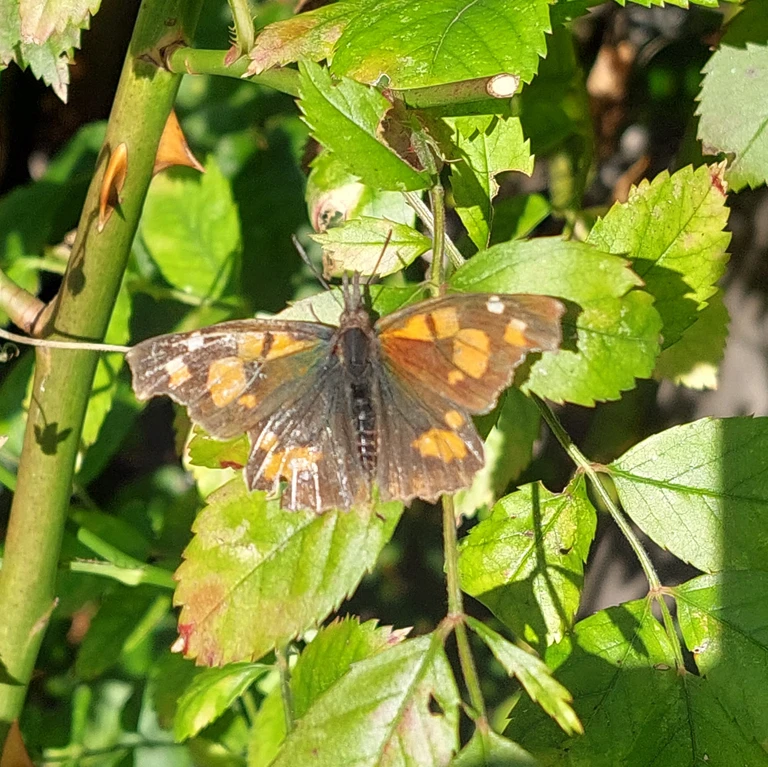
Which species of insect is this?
Libythea celtis
